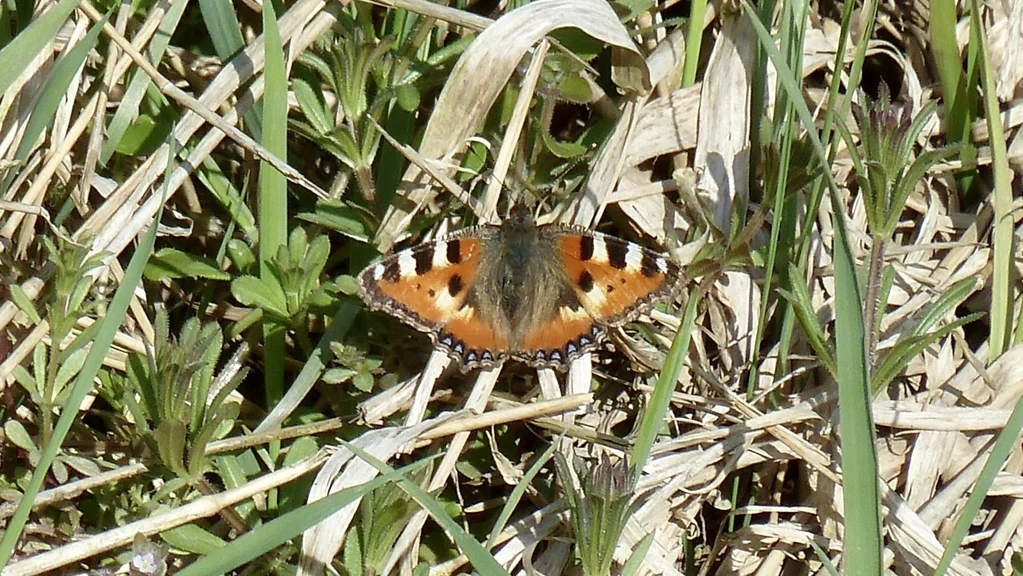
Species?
Aglais urticae
